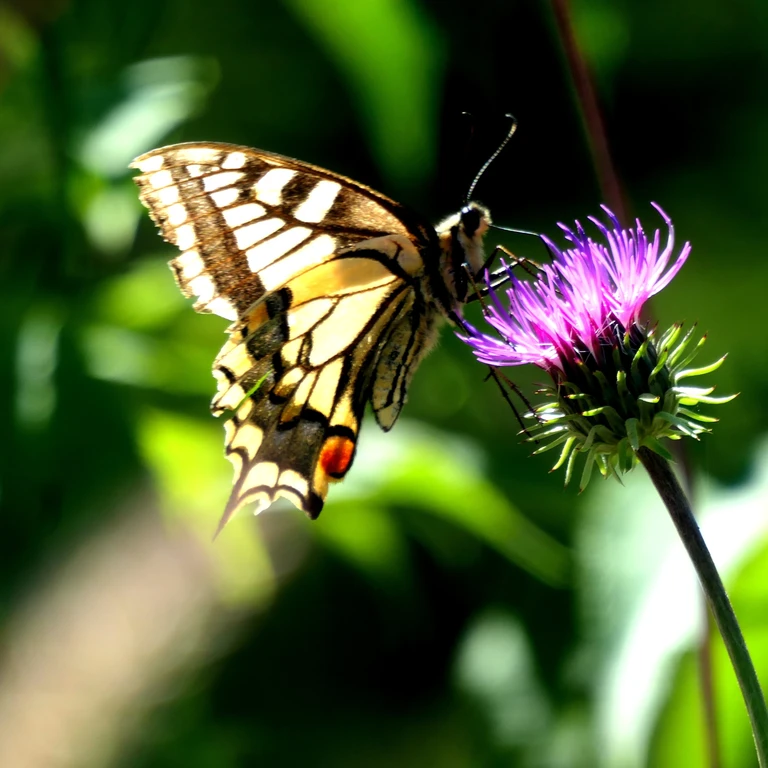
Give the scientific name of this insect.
Papilio machaon
